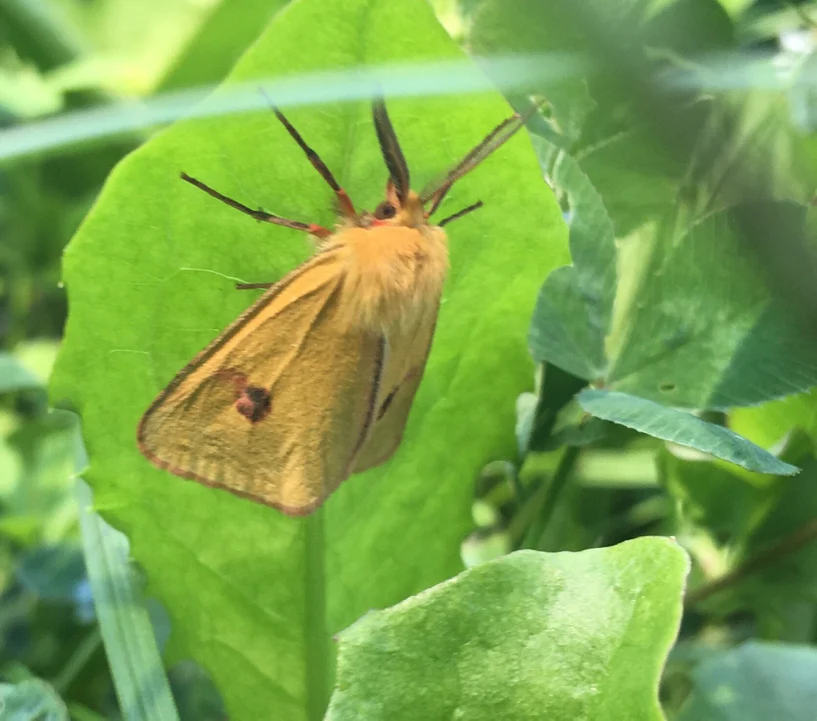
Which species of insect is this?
Diacrisia sannio
